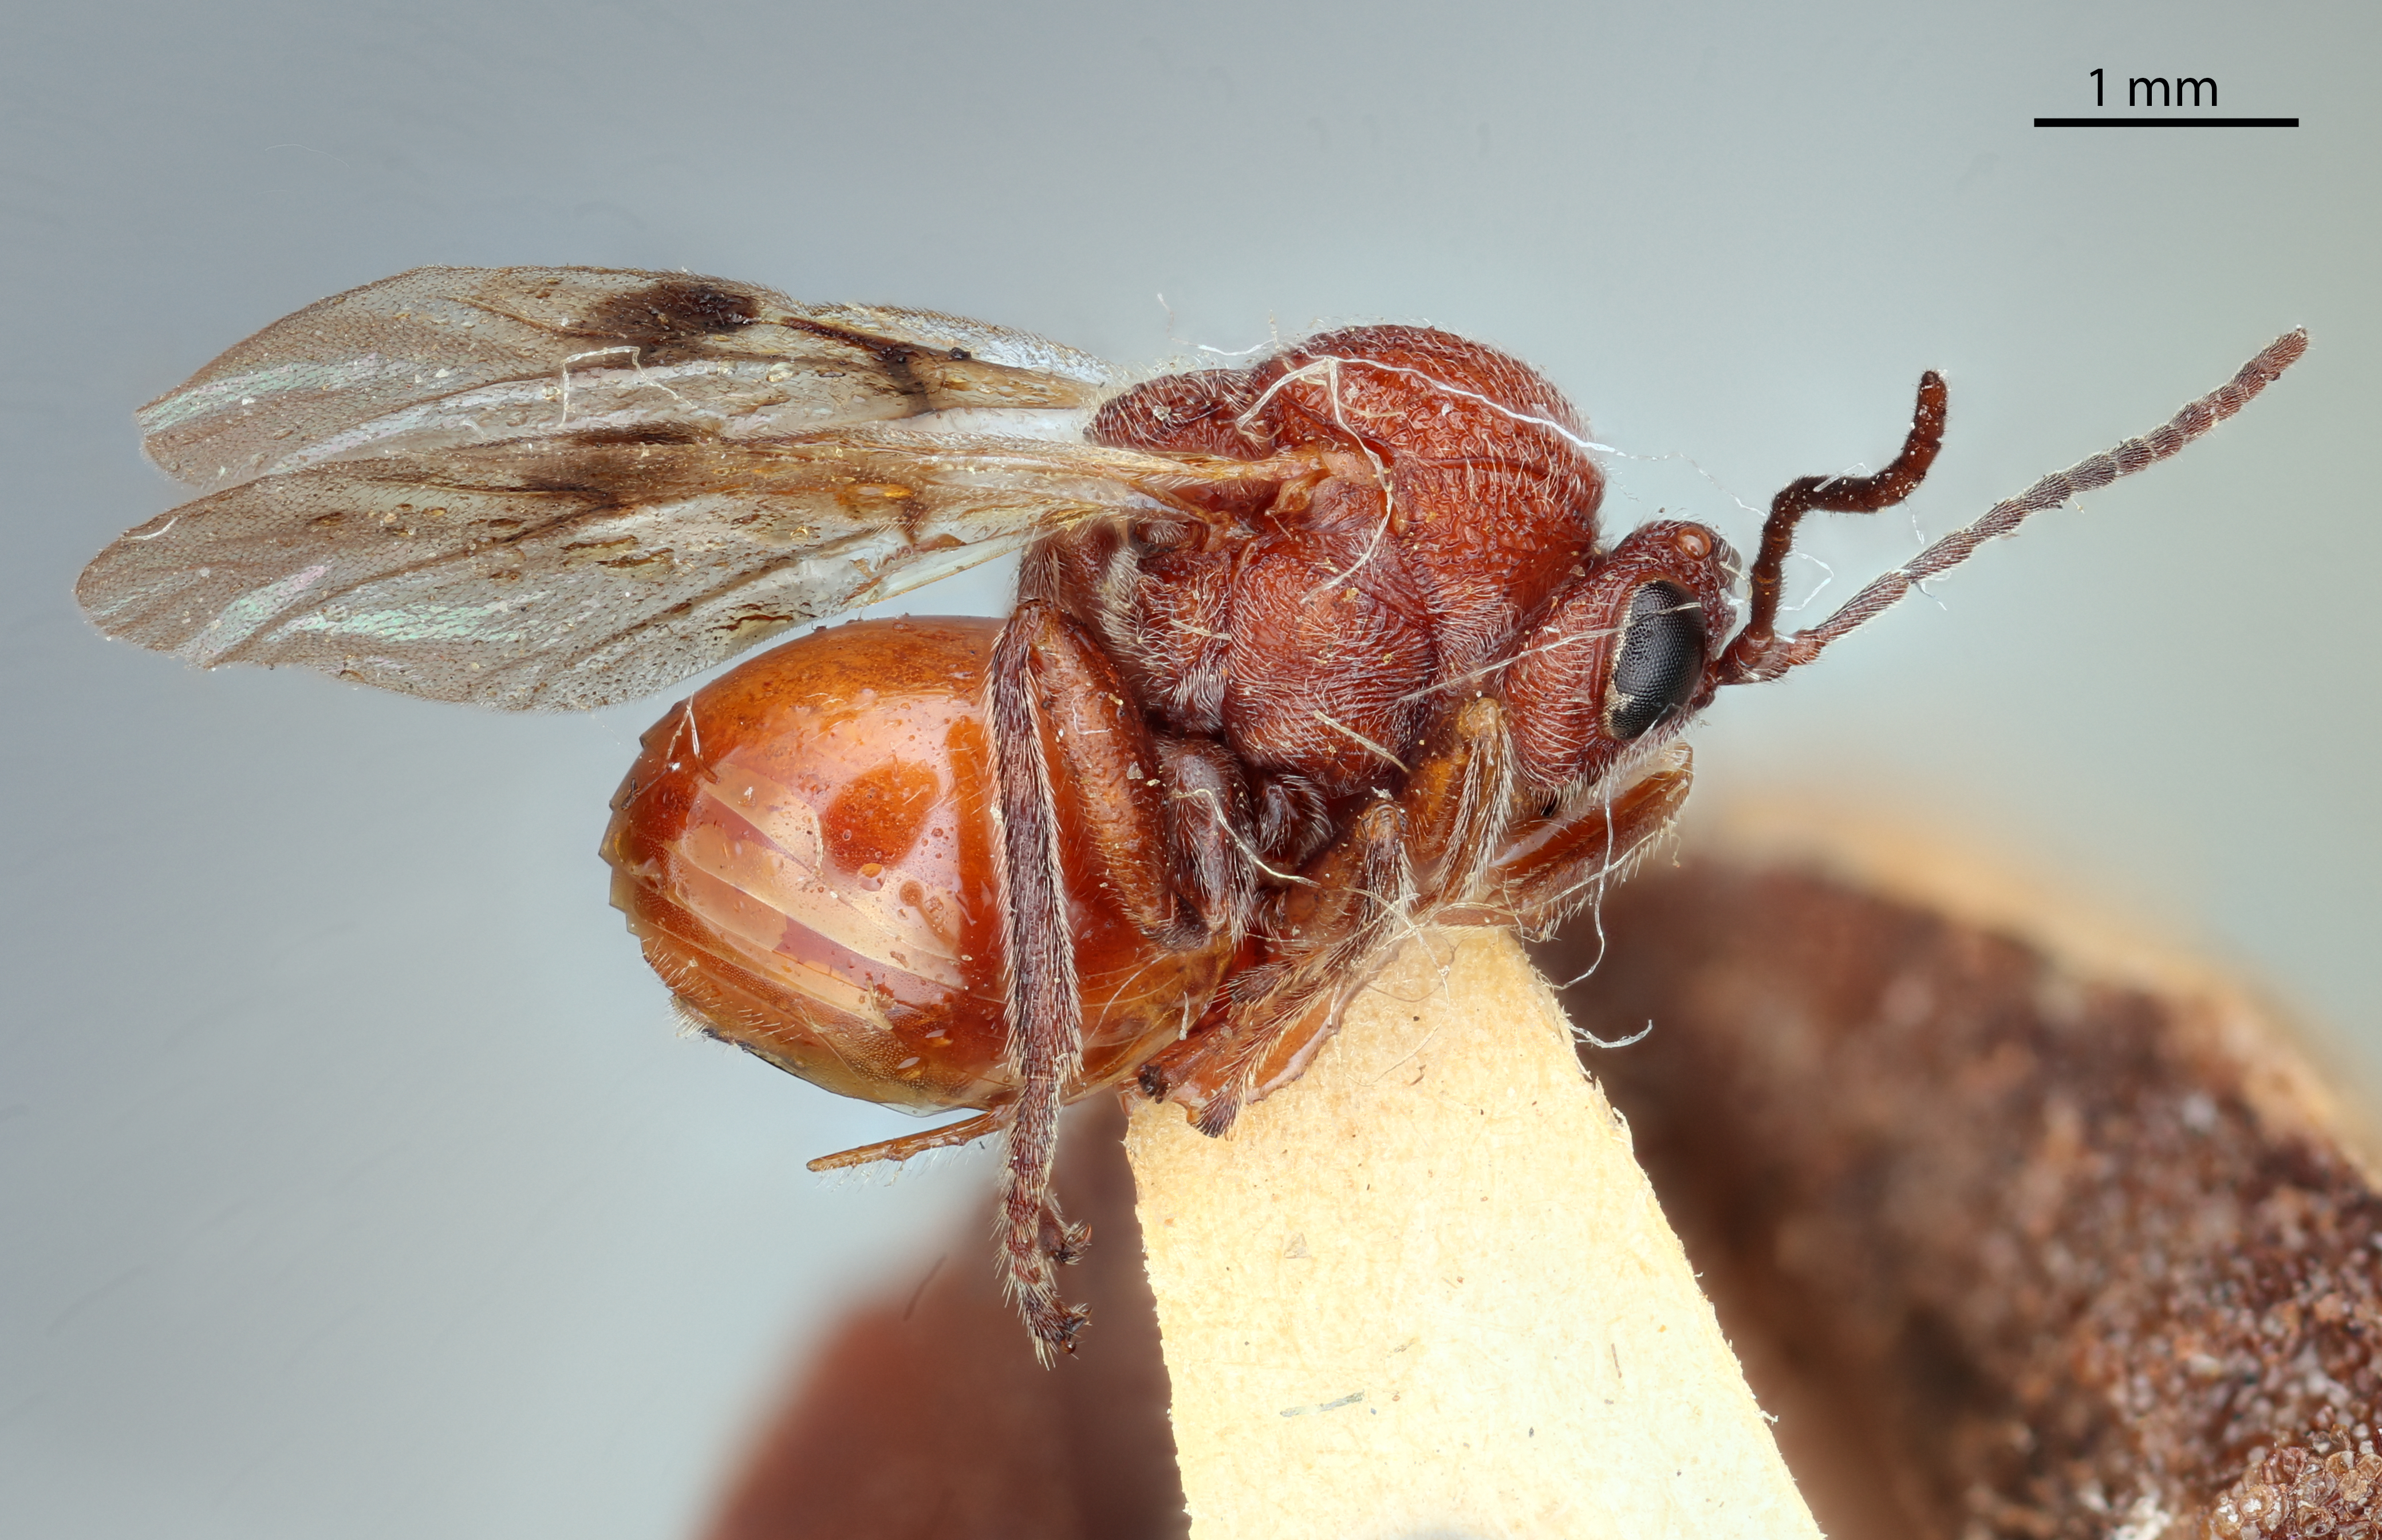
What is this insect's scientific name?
Amphibolips murata
